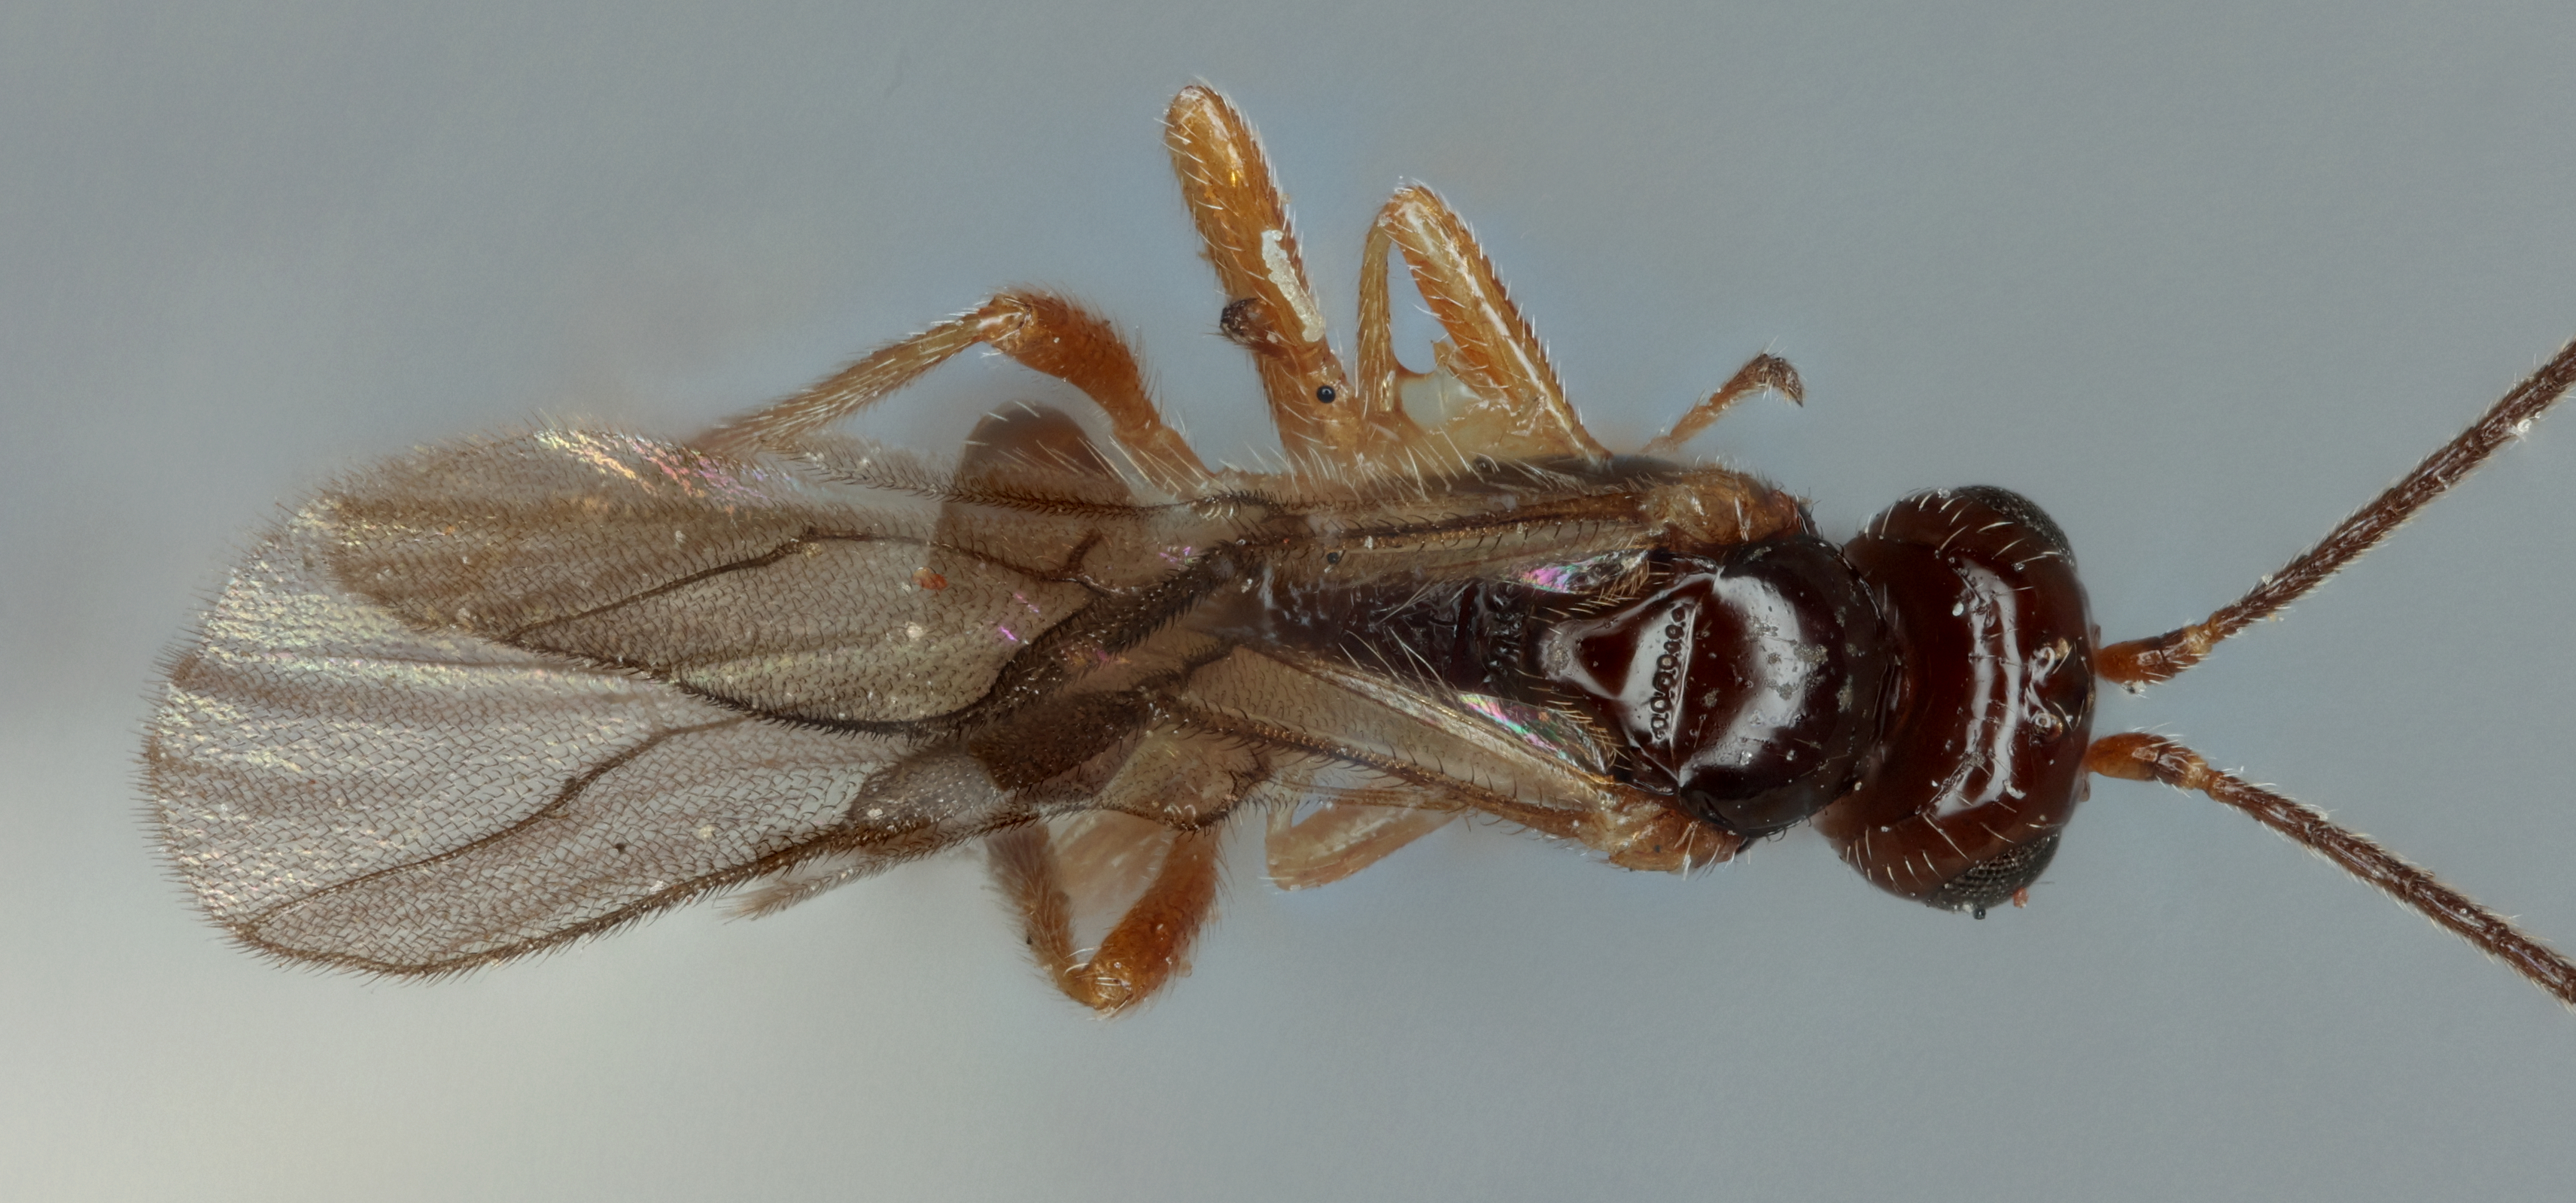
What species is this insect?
Opius pusilloides
